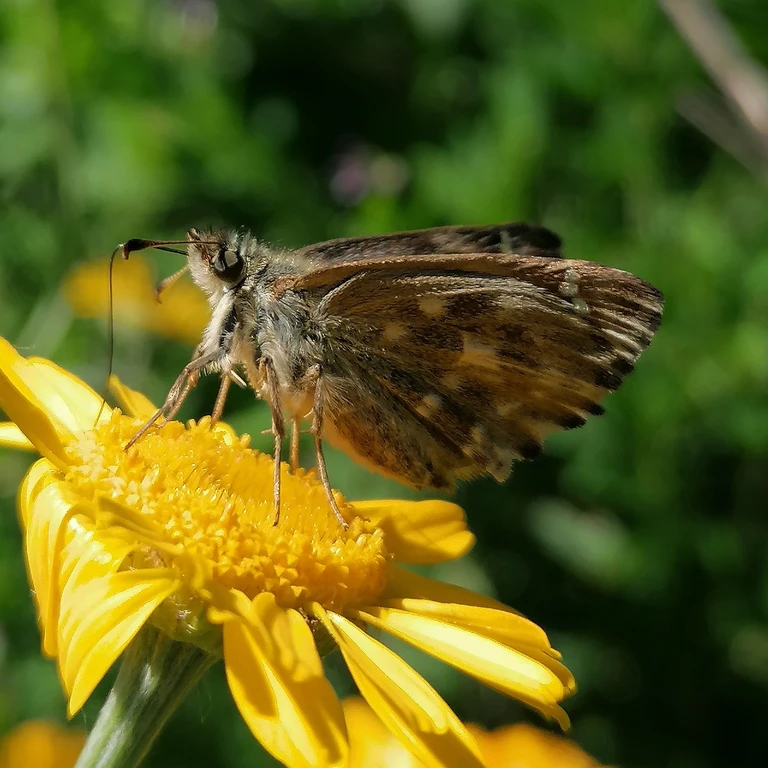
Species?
Carcharodus alceae
